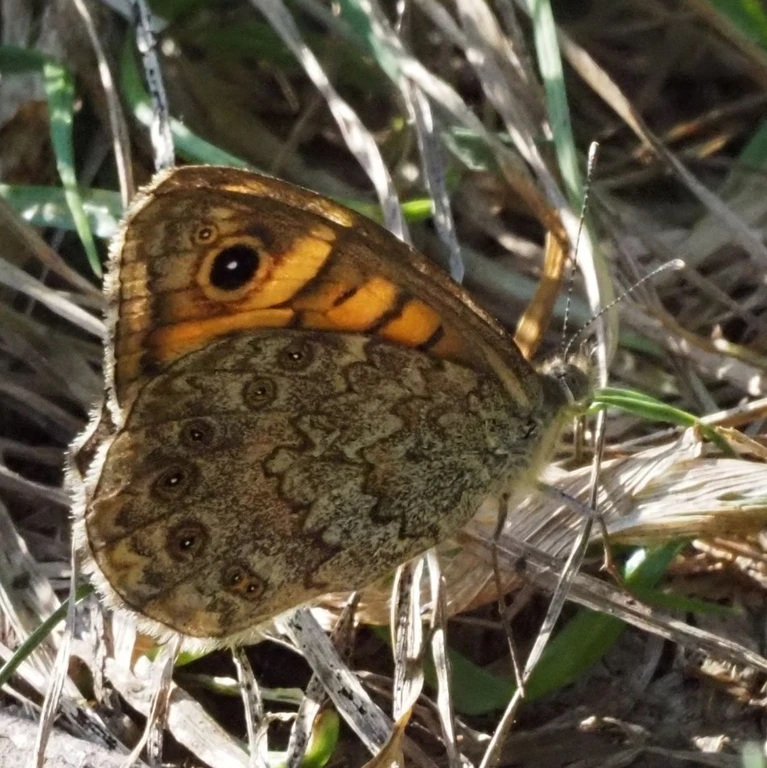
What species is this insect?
Lasiommata megera (also Pararge megera)
